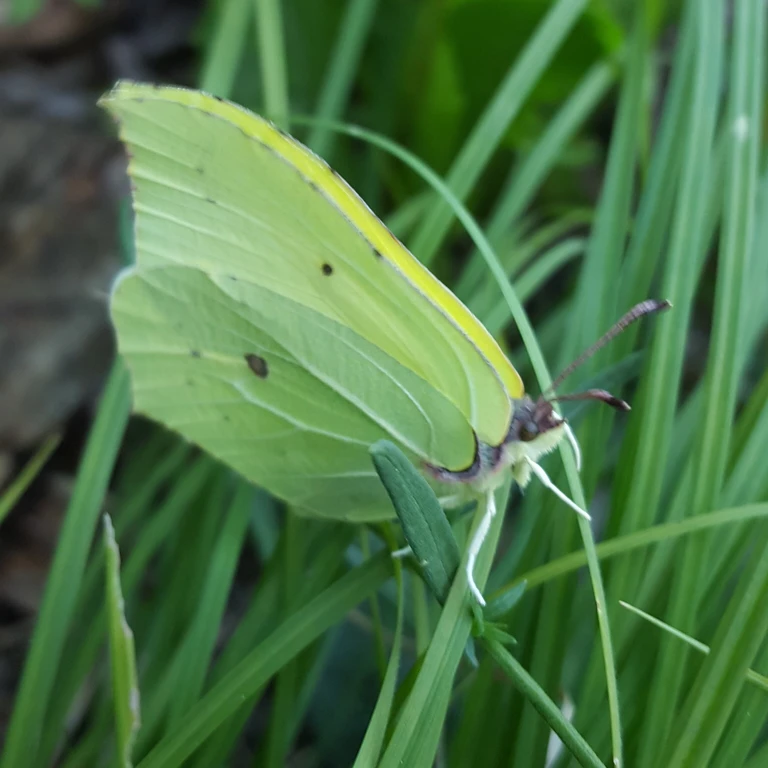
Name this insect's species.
Gonepteryx rhamni
